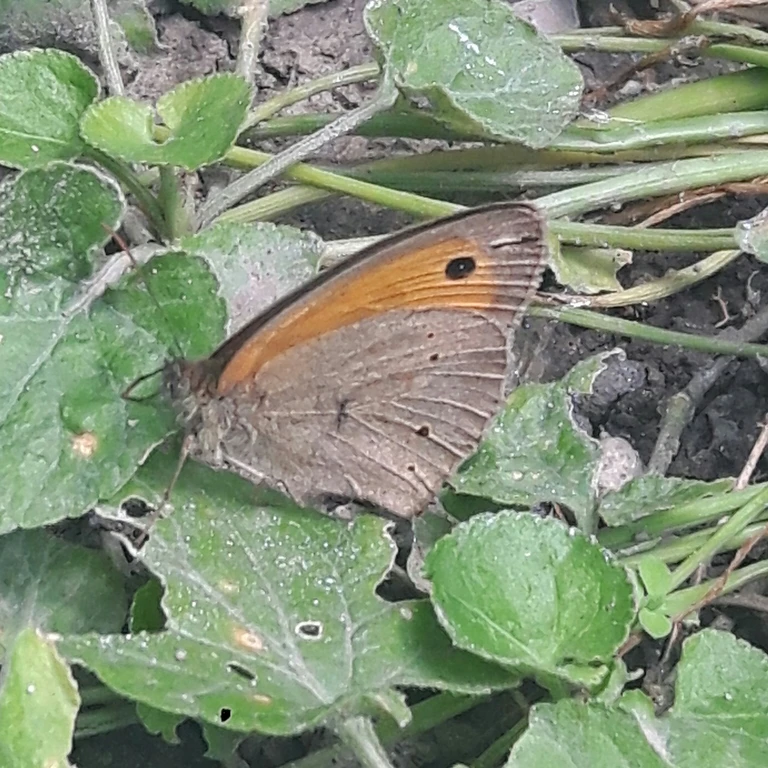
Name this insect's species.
Maniola jurtina
